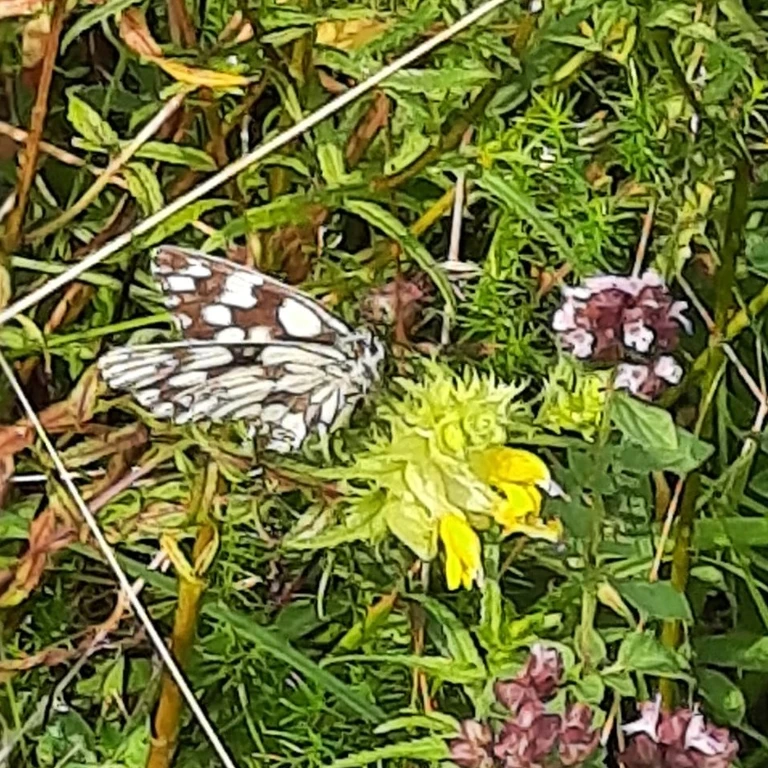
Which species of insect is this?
Melanargia galathea
